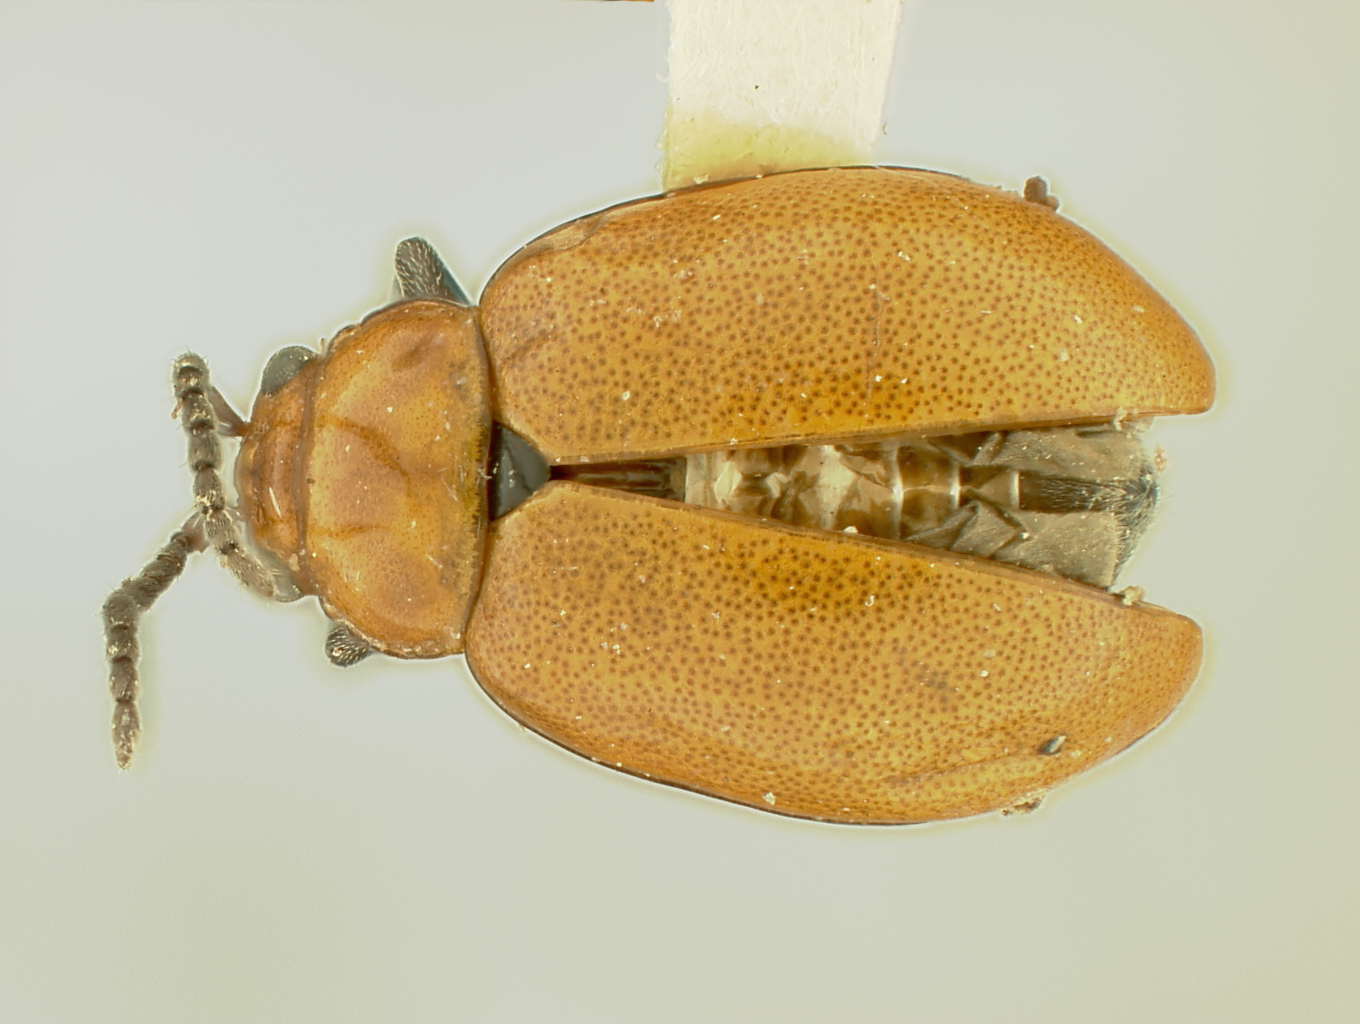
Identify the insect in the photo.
Strabala ambulans
